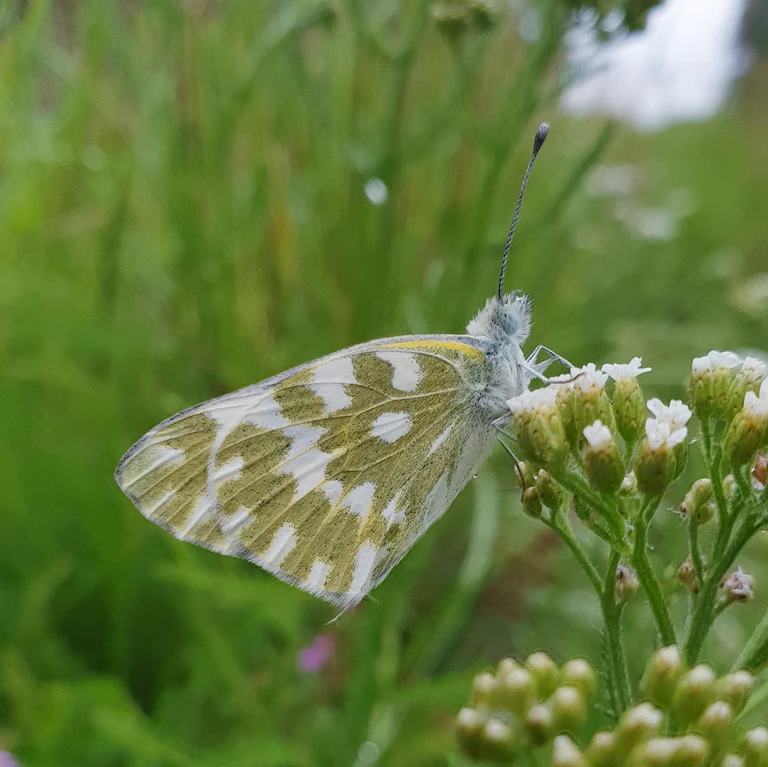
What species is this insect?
Pontia edusa
